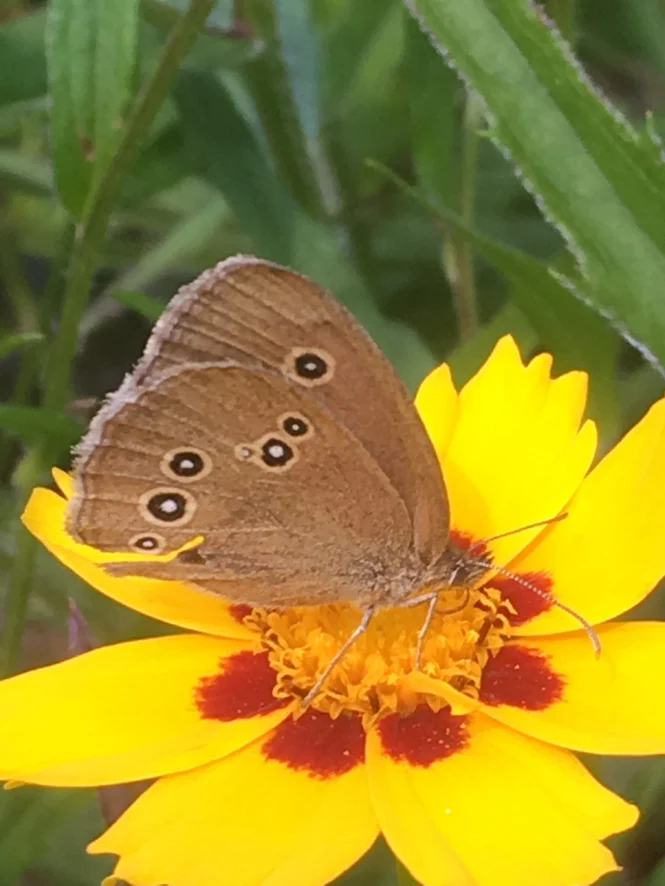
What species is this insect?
Aphantopus hyperantus
